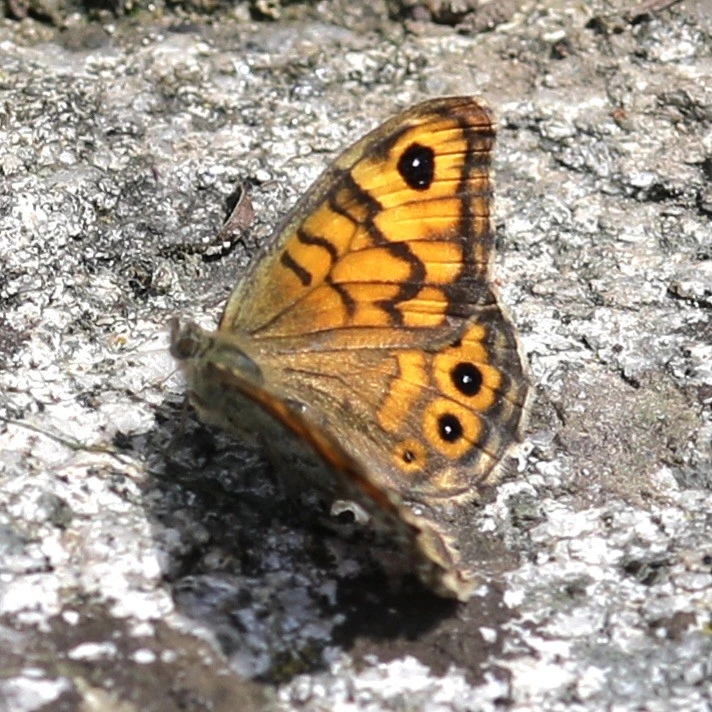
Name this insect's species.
Lasiommata megera (also Pararge megera)
